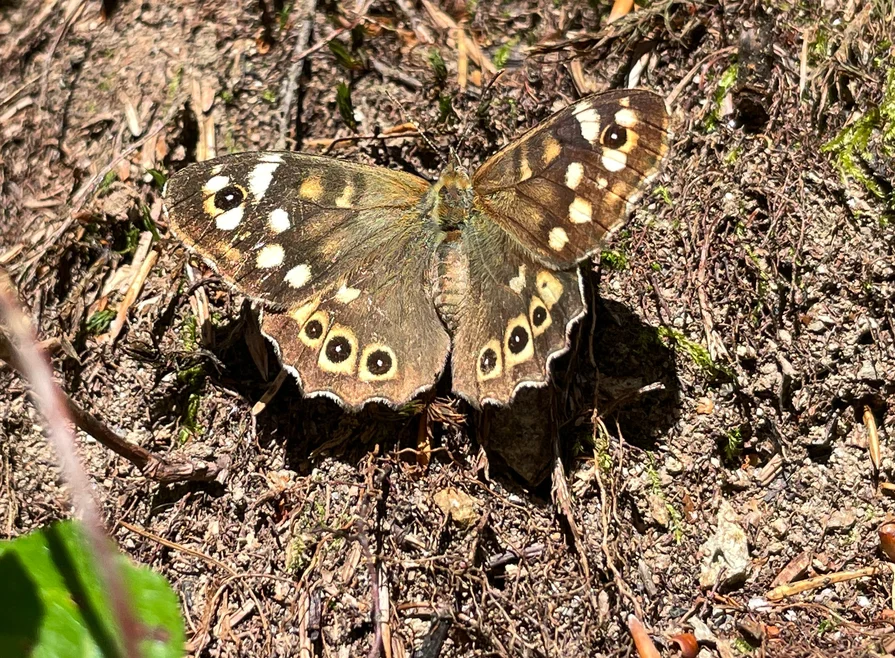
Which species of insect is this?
Pararge aegeria
